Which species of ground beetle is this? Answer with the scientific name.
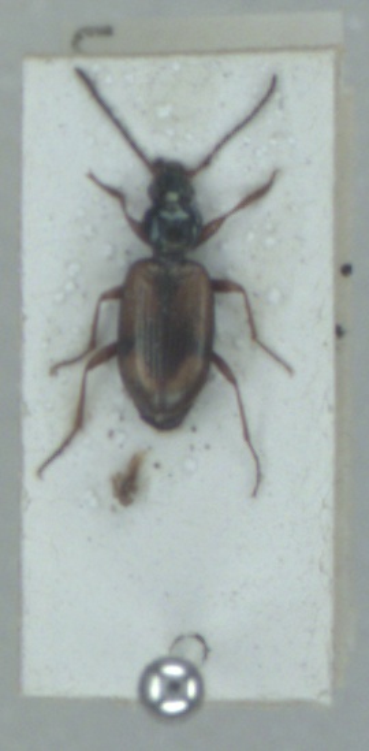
Bembidion bualei
